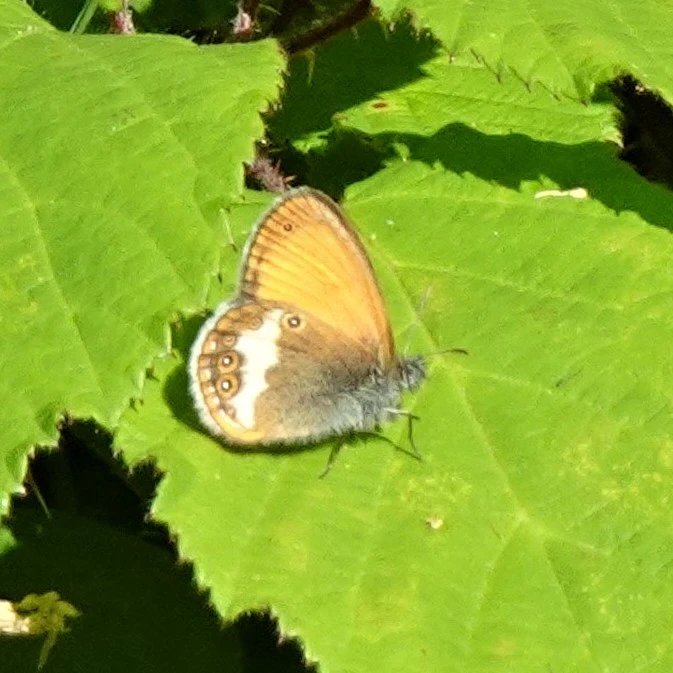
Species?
Coenonympha arcania
